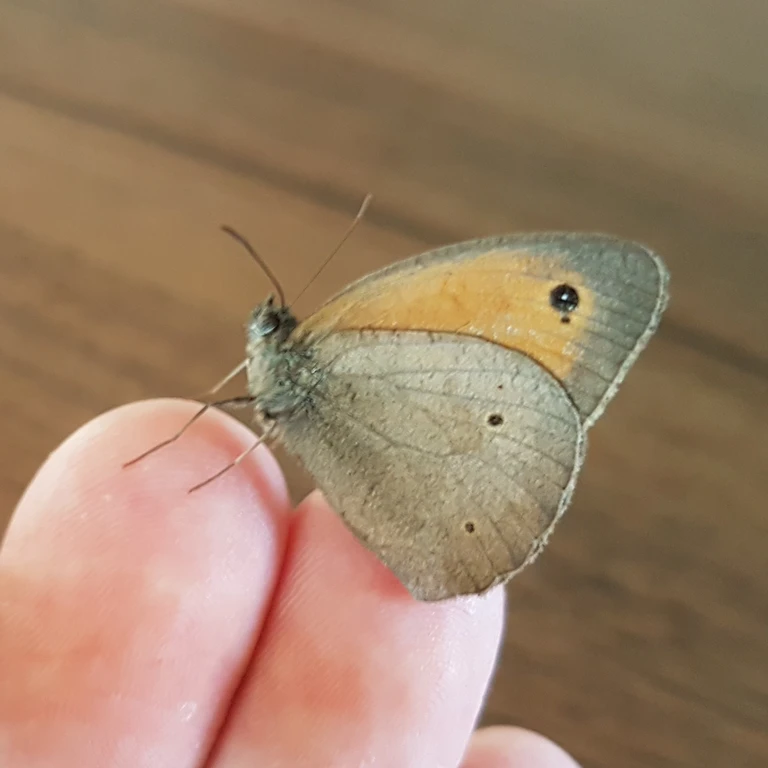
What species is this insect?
Maniola jurtina
